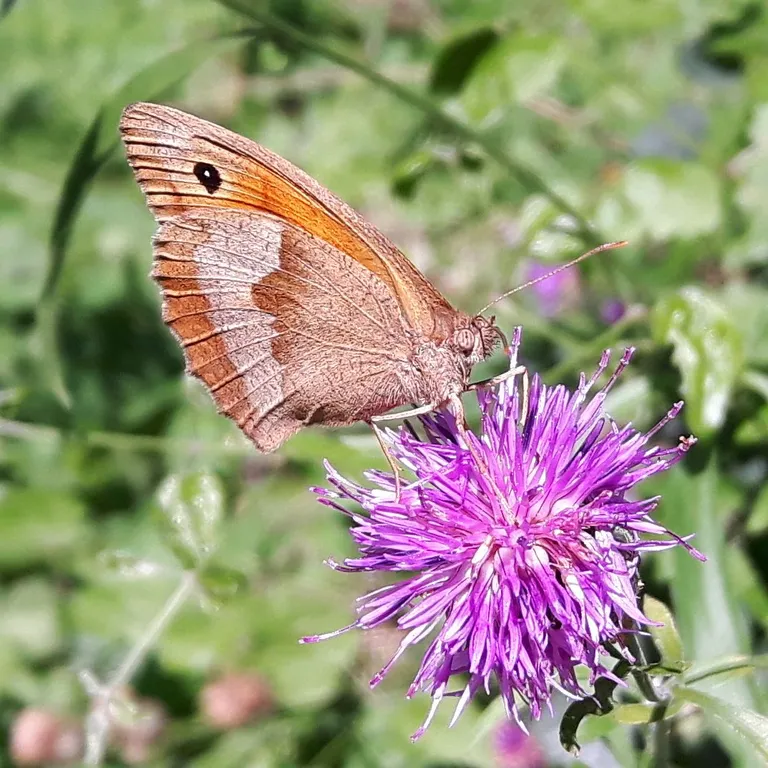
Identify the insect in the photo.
Maniola jurtina
